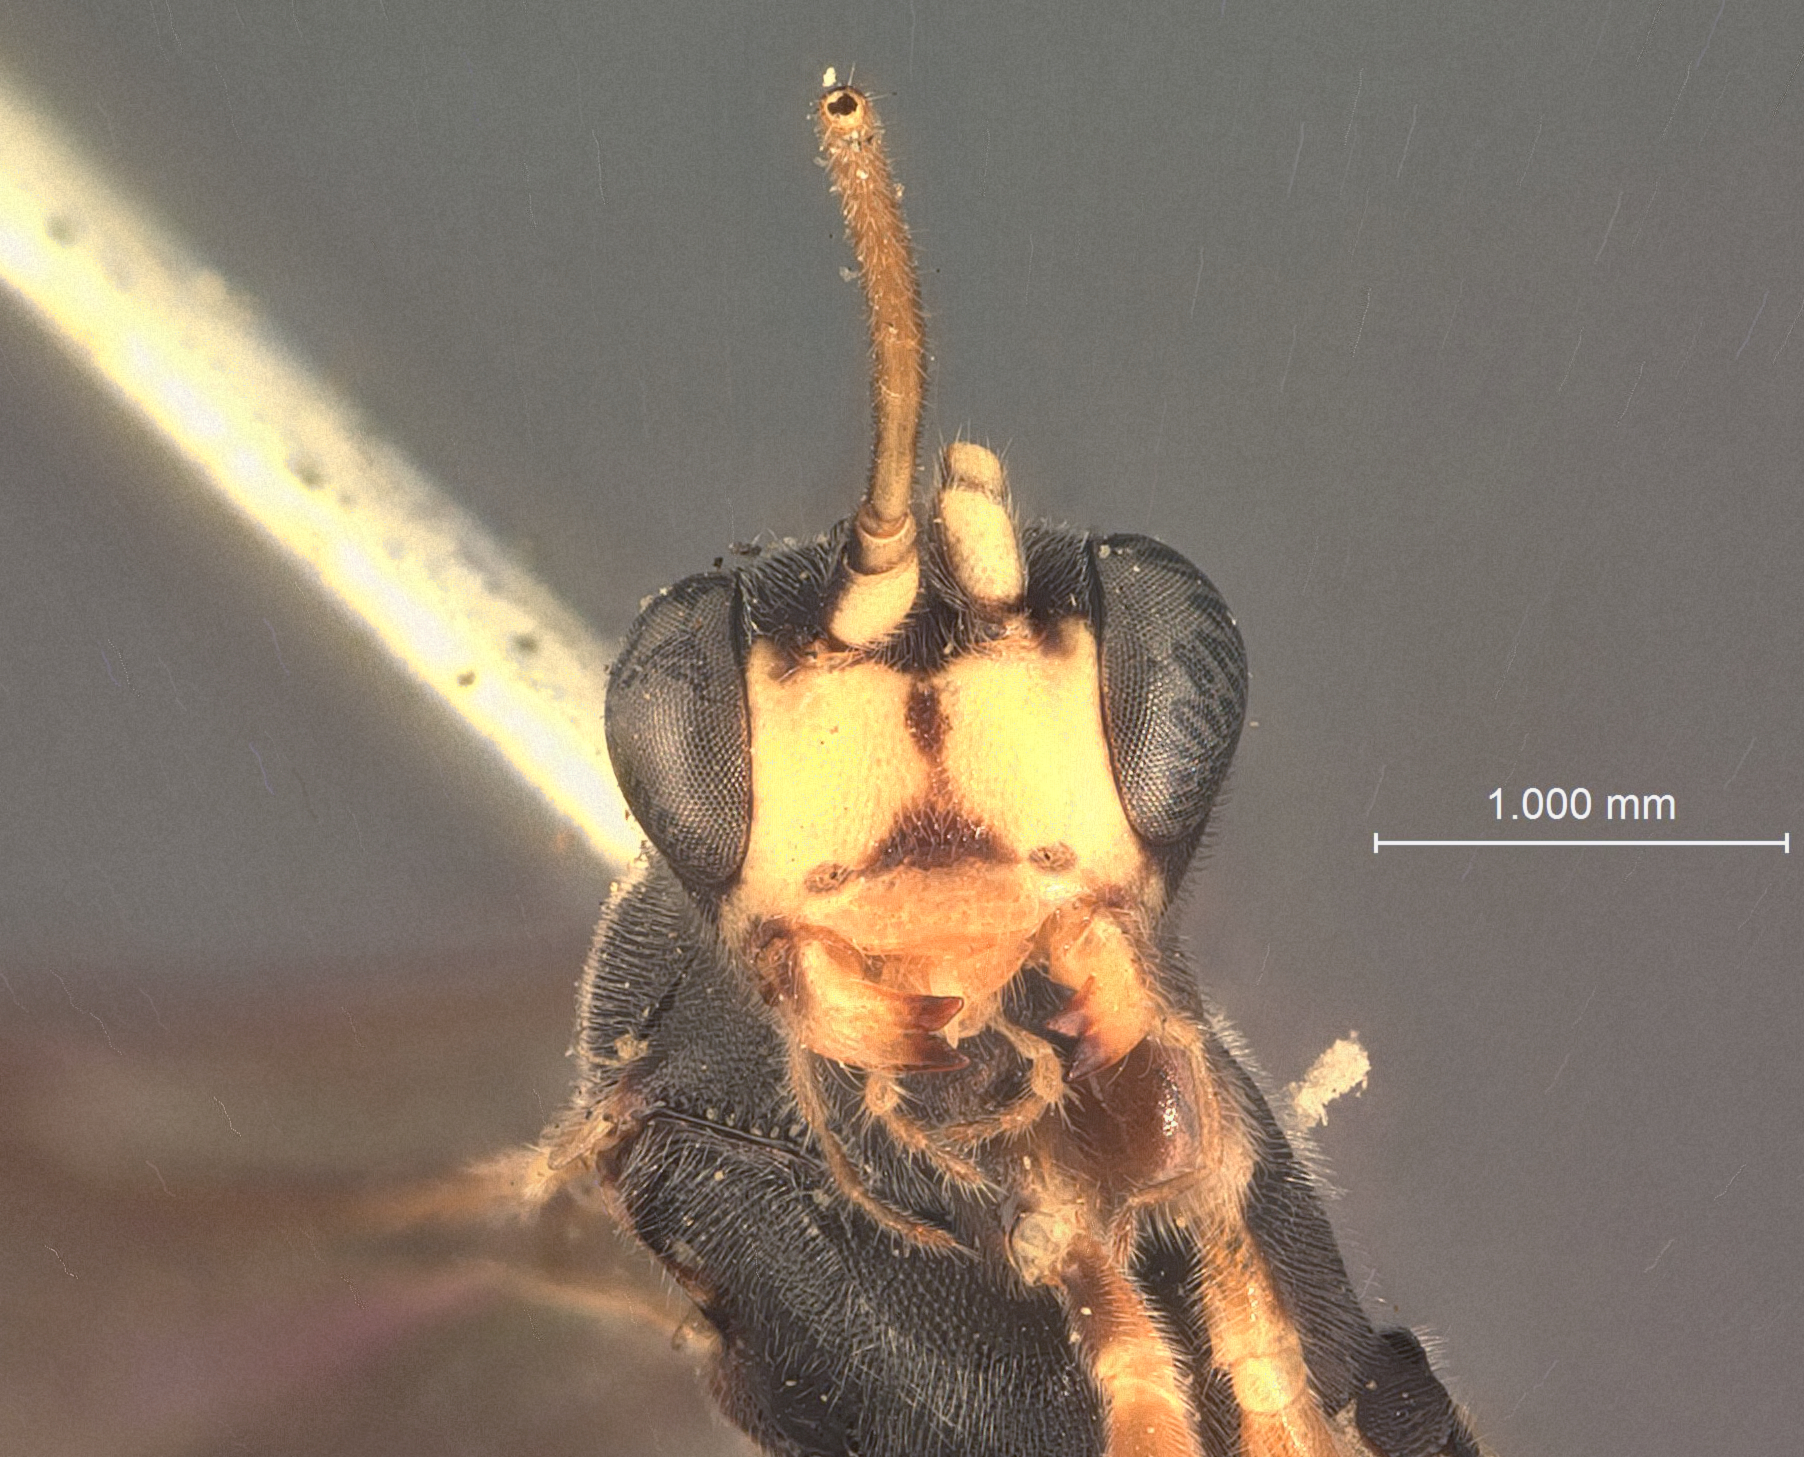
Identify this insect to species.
Mesoleptus unalaskae
